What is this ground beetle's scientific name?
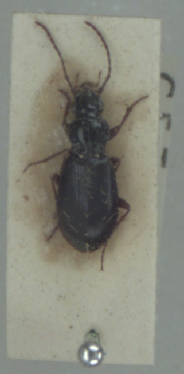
Patrobus atrorufus
